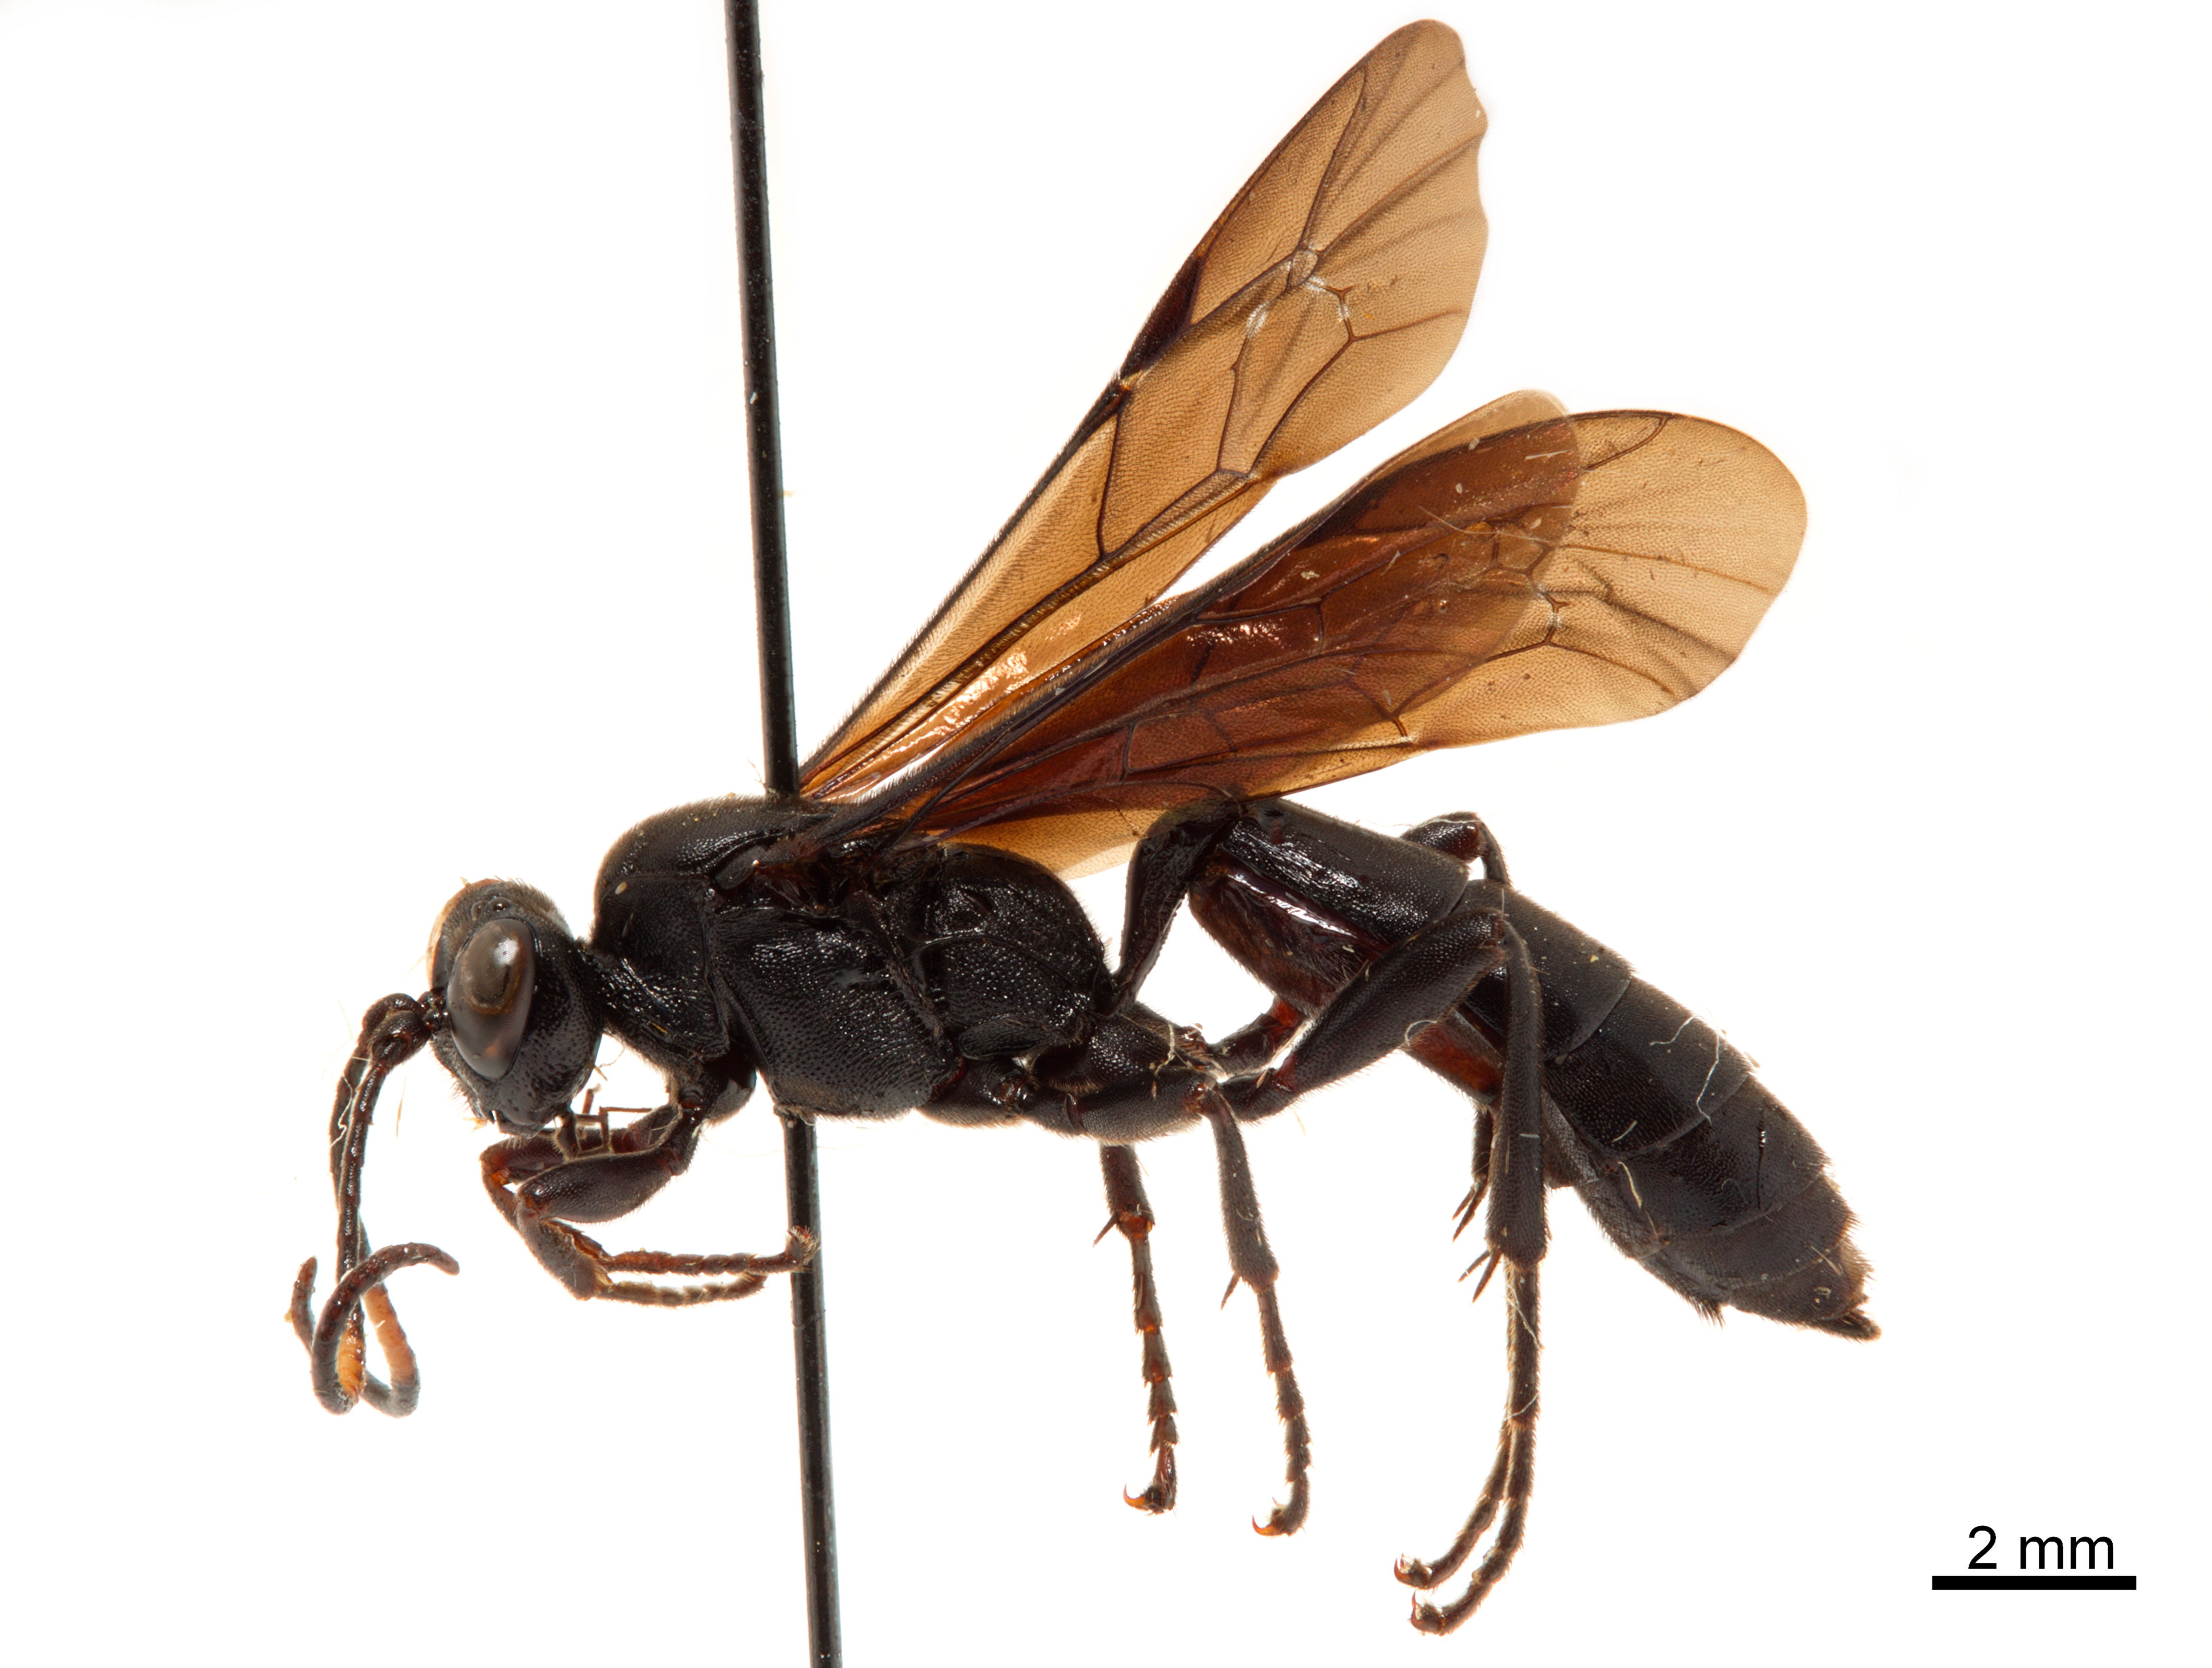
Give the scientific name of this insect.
Chasmias scelestus
